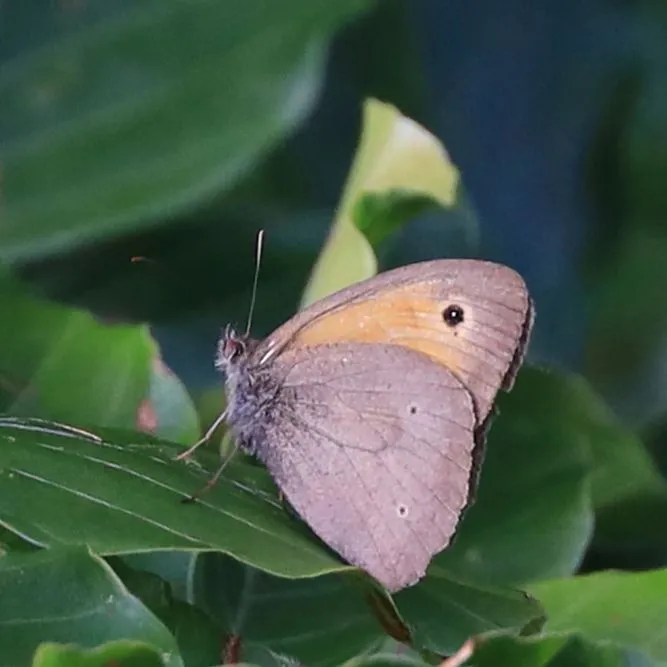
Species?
Maniola jurtina
